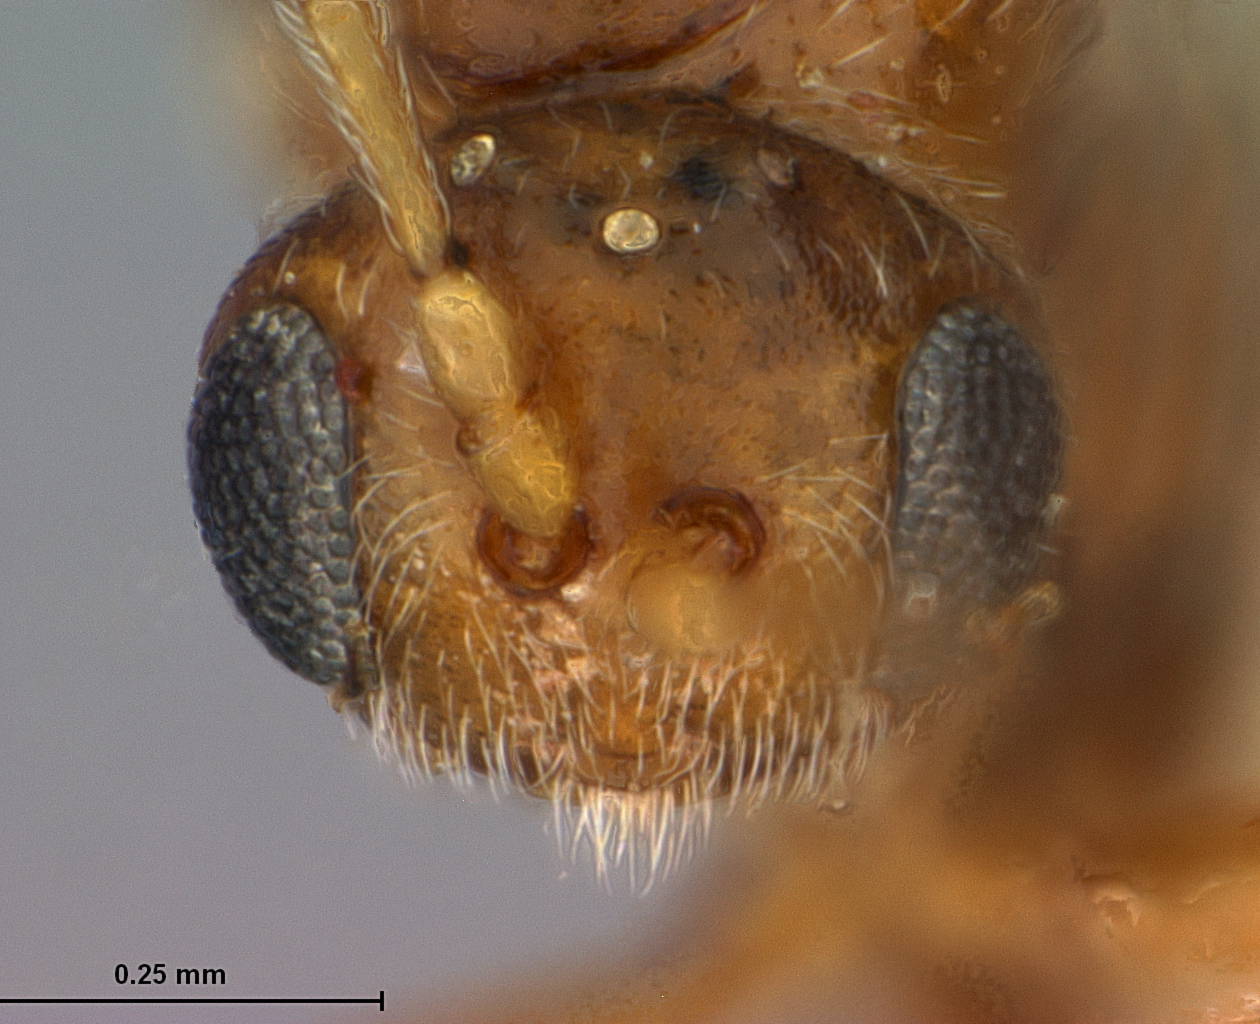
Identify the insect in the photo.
Andricus bakkeri
